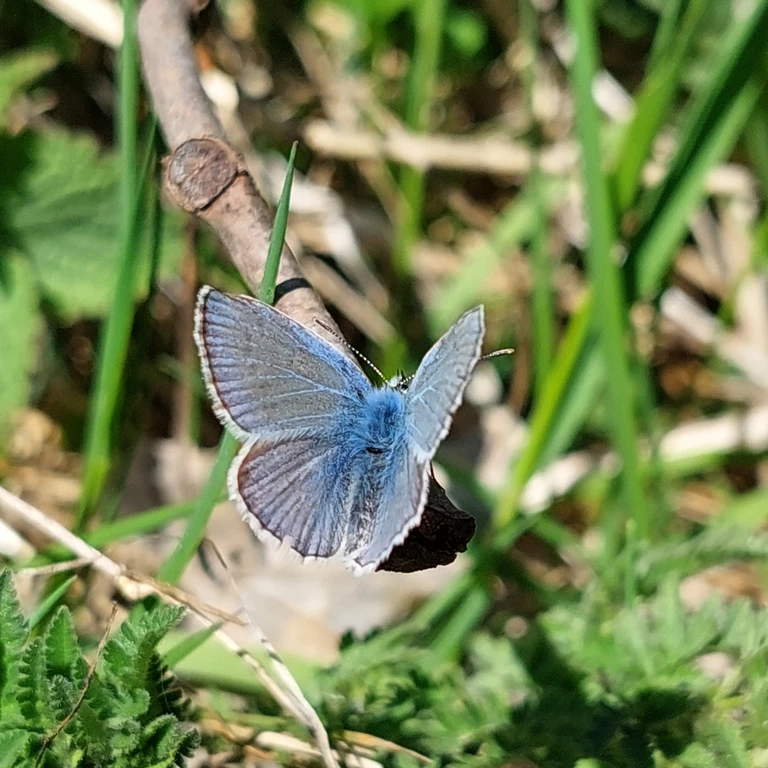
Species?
Polyommatus icarus
